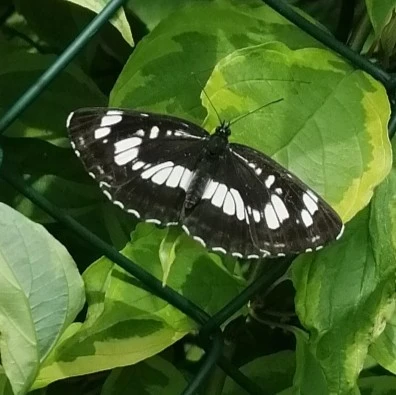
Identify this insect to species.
Neptis rivularis
